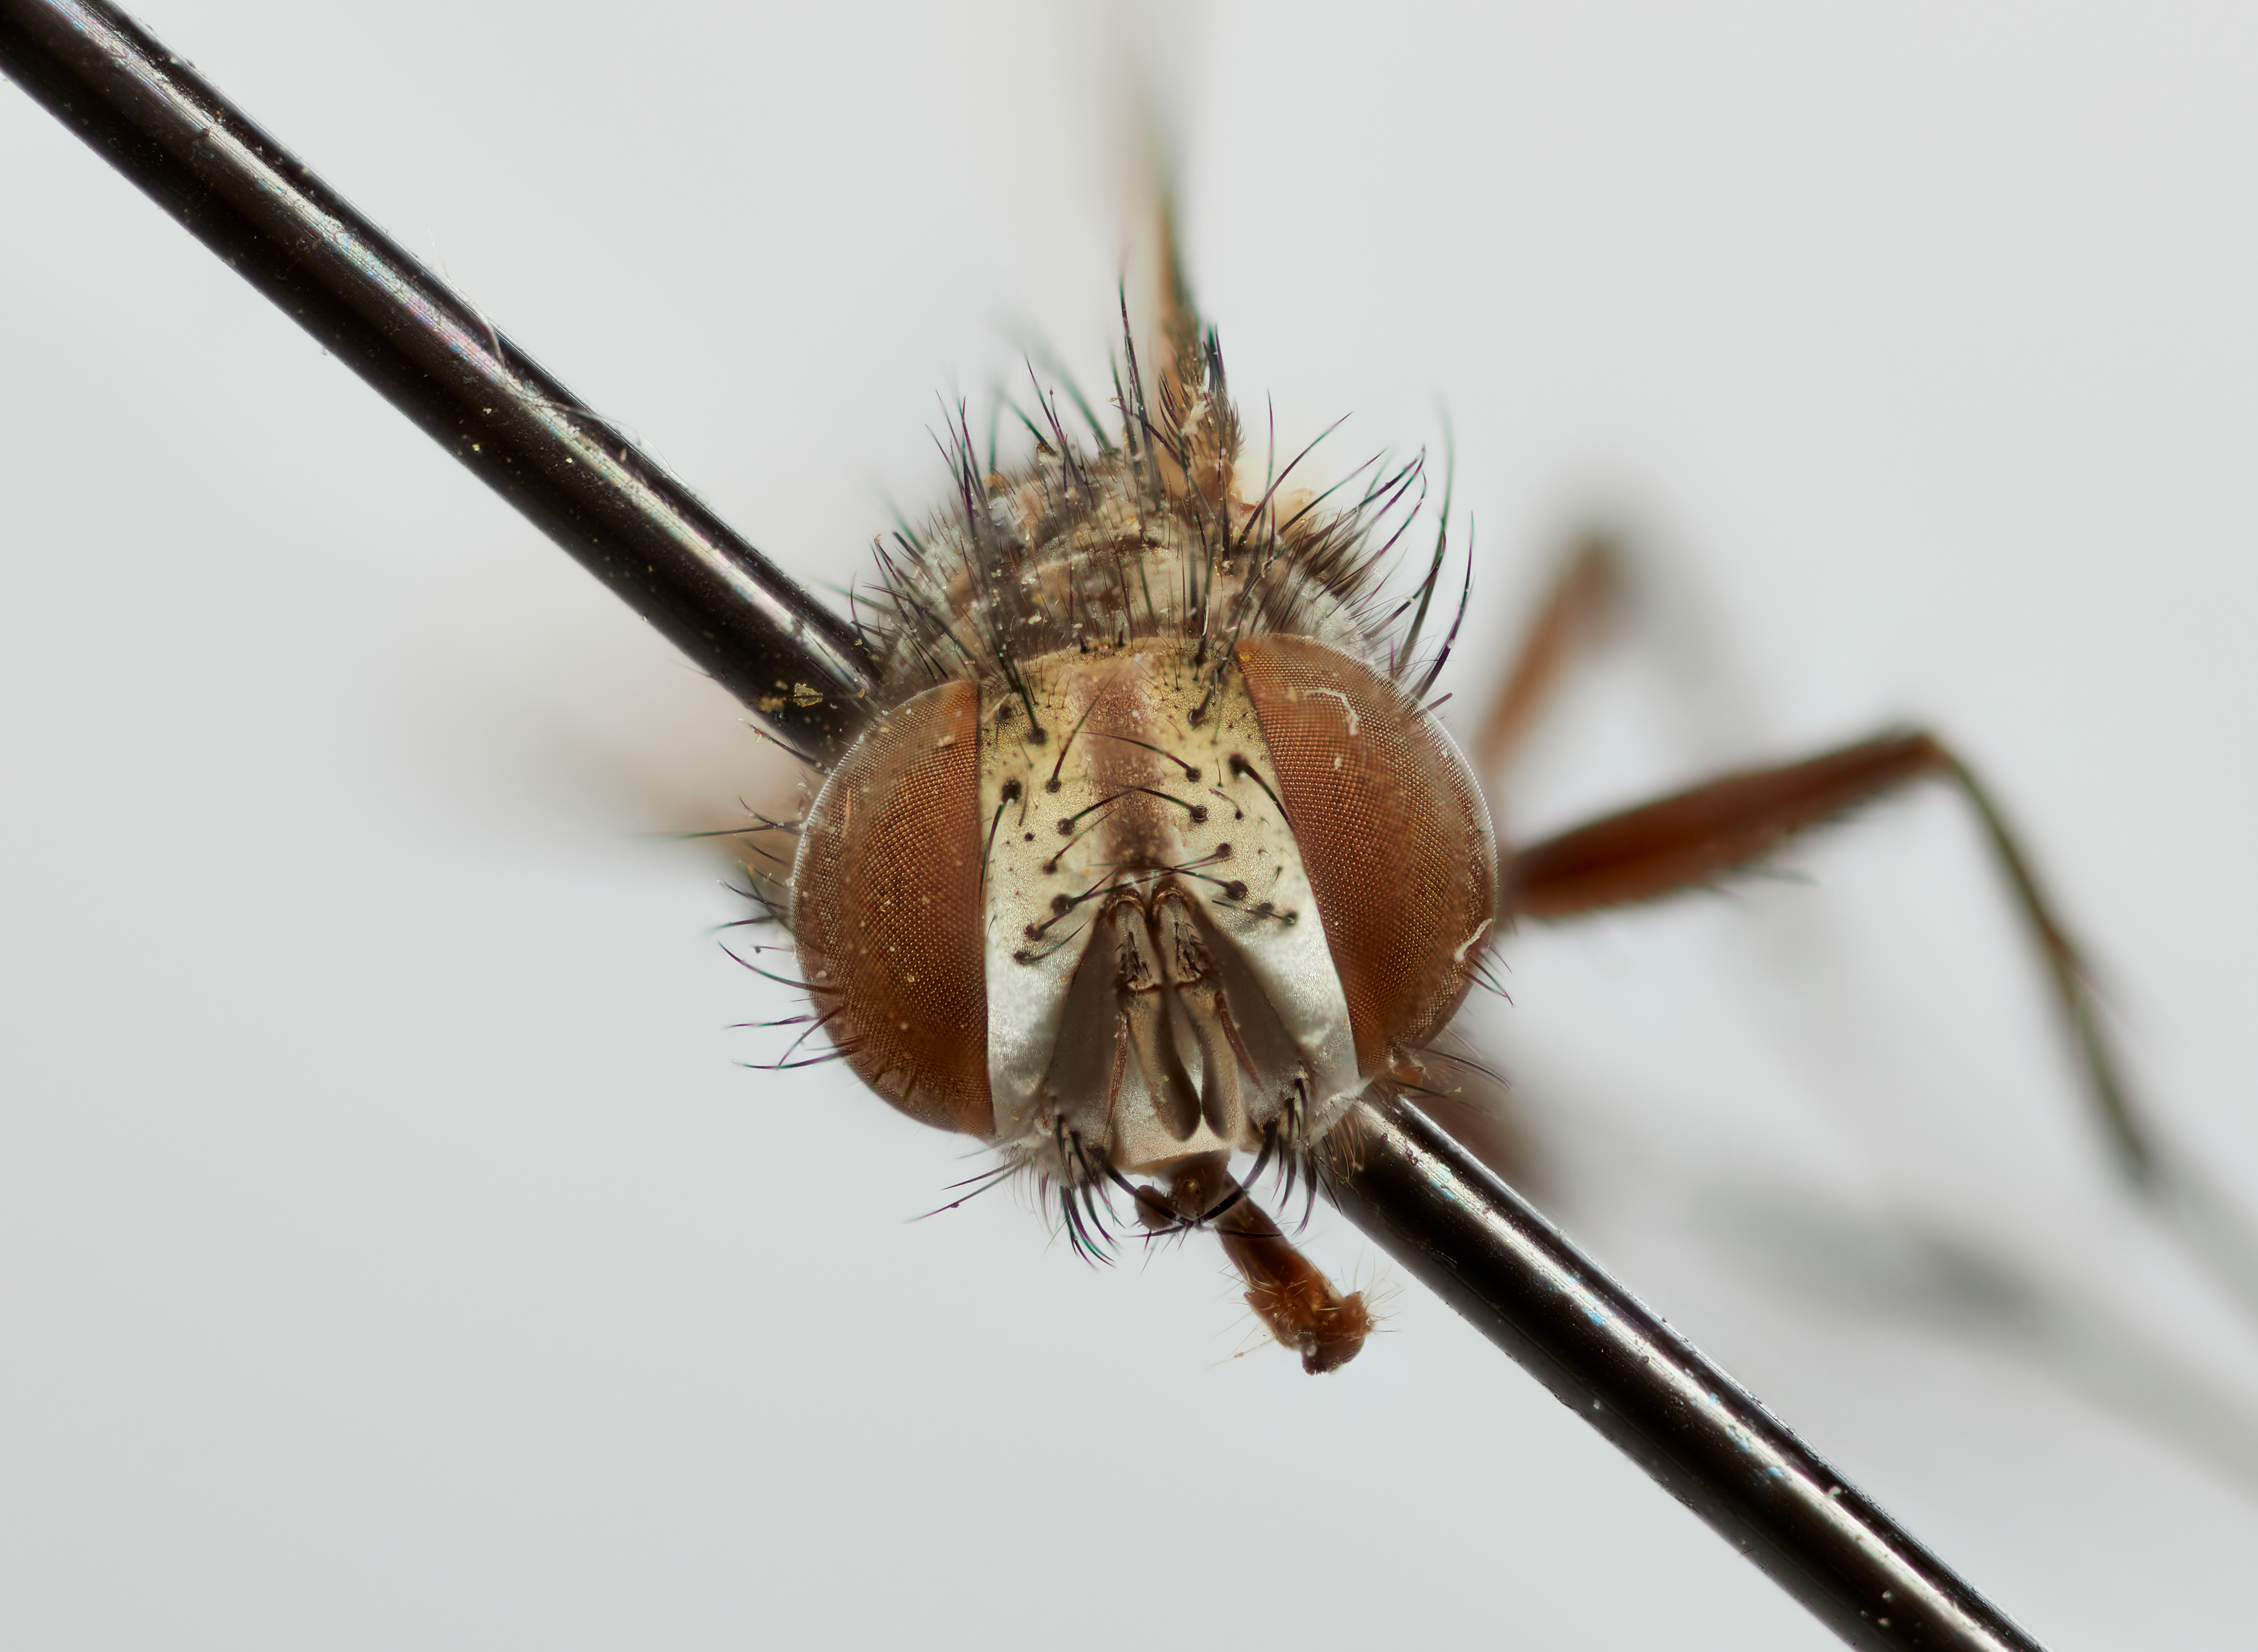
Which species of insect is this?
Zygosturmia inca
